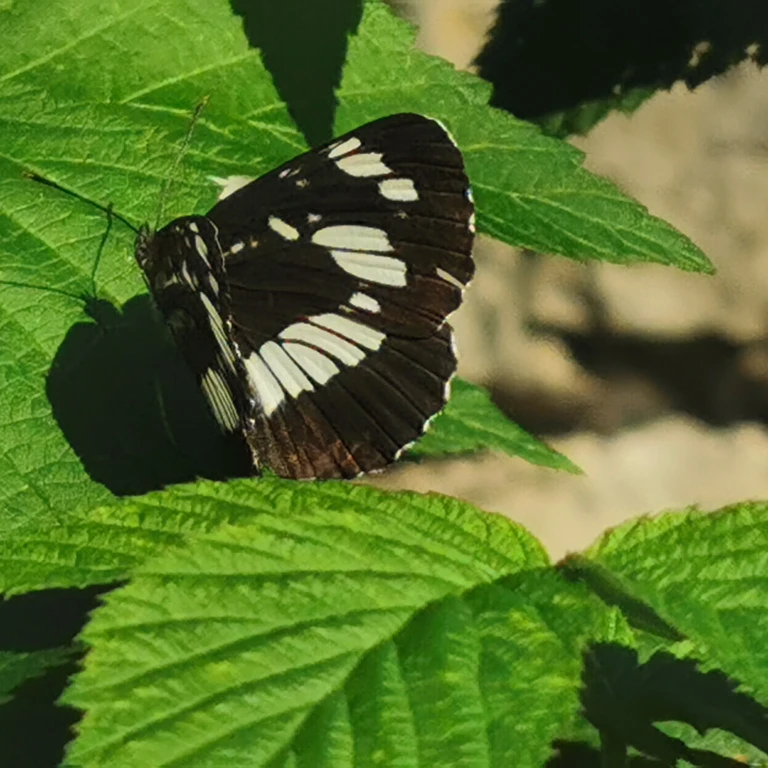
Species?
Neptis rivularis
